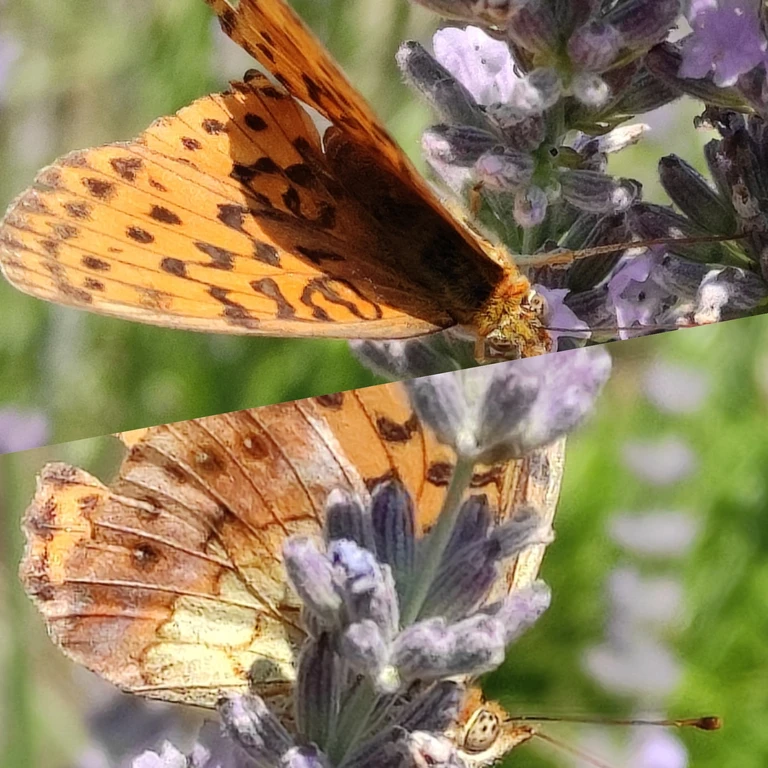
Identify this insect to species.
Brenthis daphne
